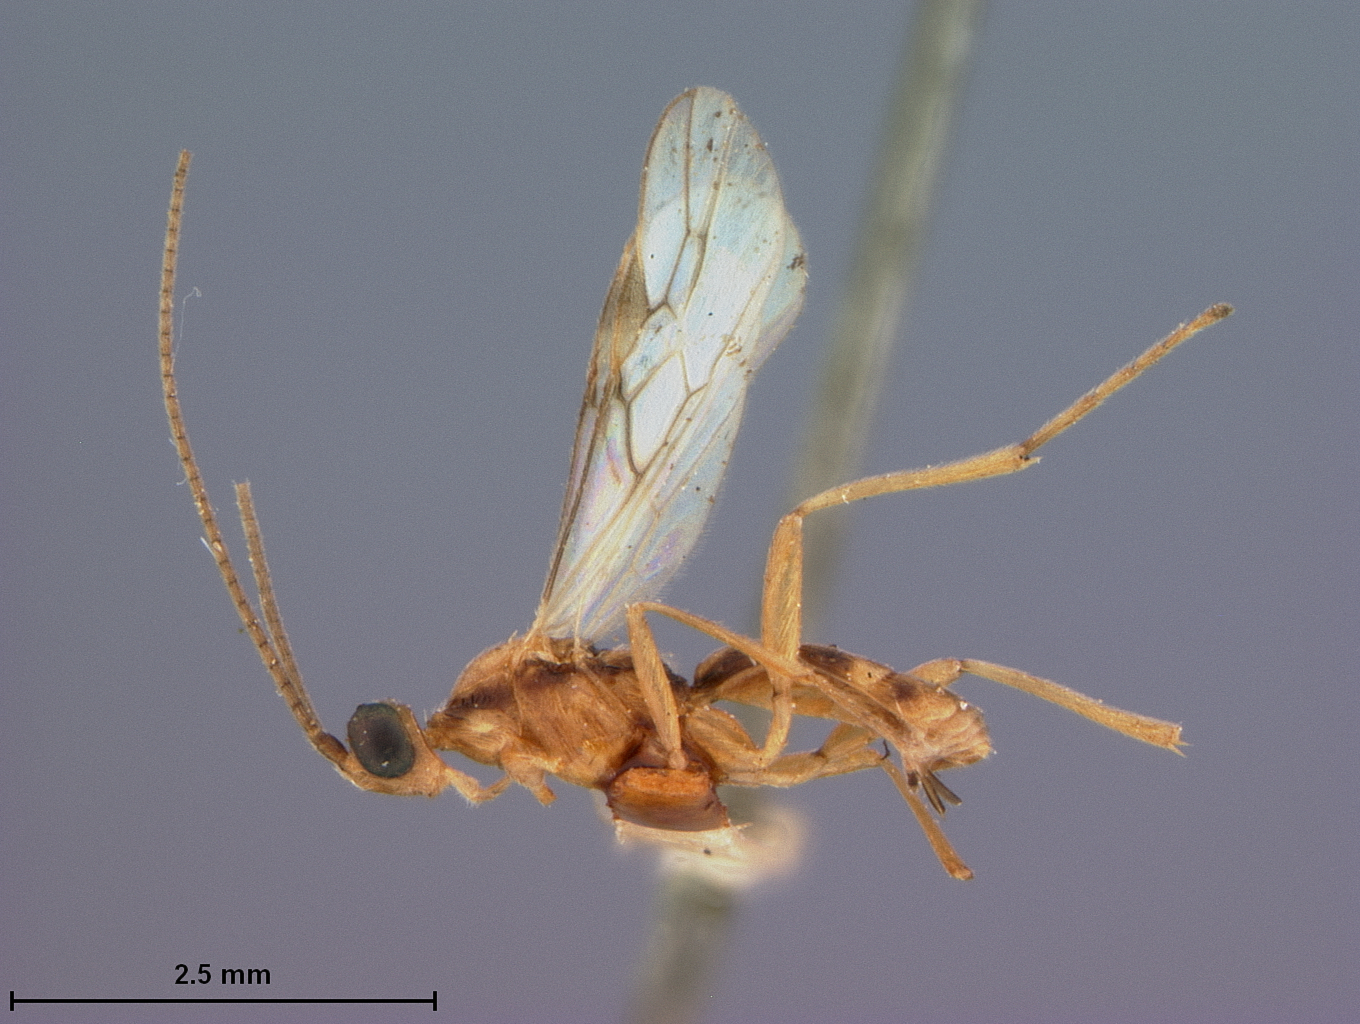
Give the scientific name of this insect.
Rhogas lateralis
